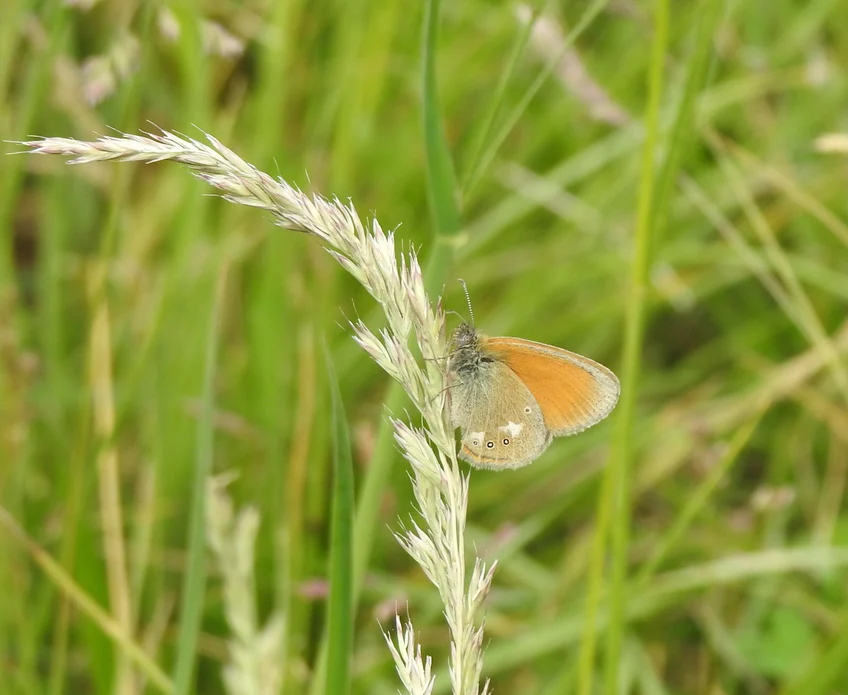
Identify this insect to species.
Coenonympha glycerion (also Coenonympha iphis)
